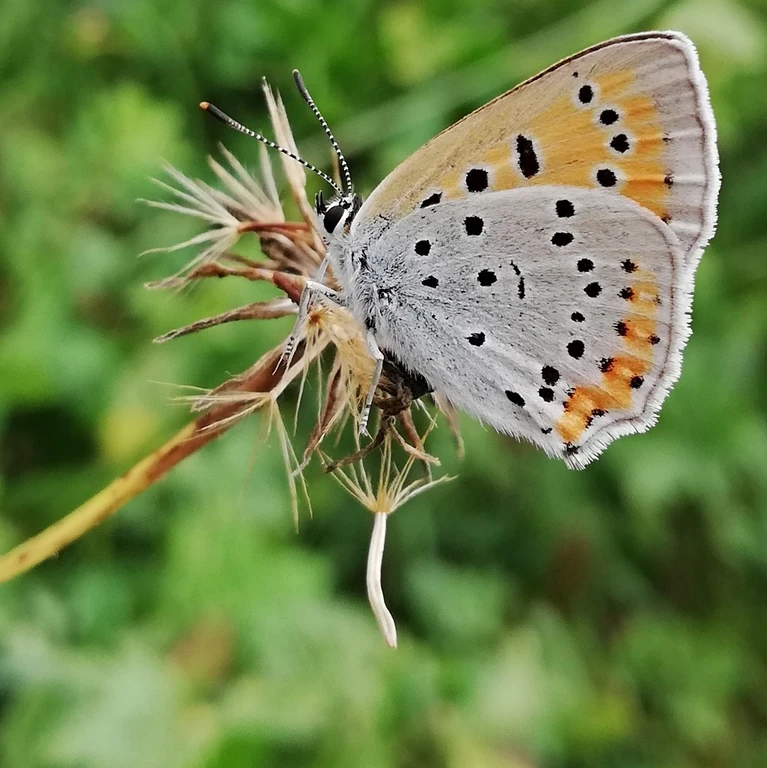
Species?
Lycaena dispar
